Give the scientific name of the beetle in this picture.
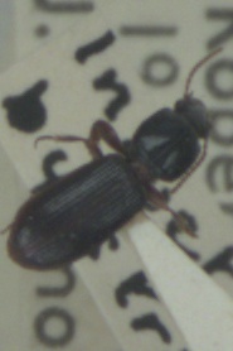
Clivina fossor
